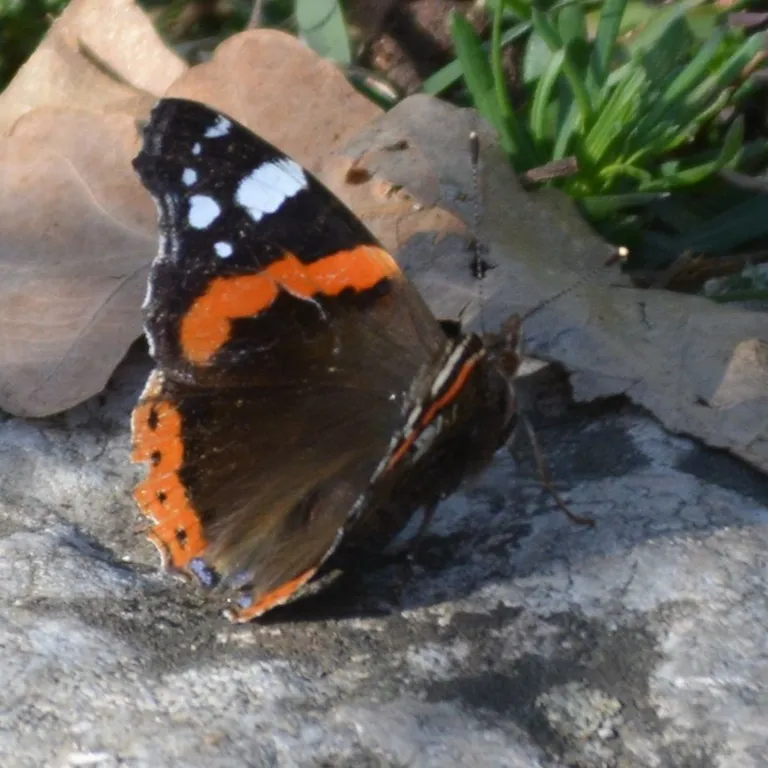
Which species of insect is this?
Vanessa atalanta
